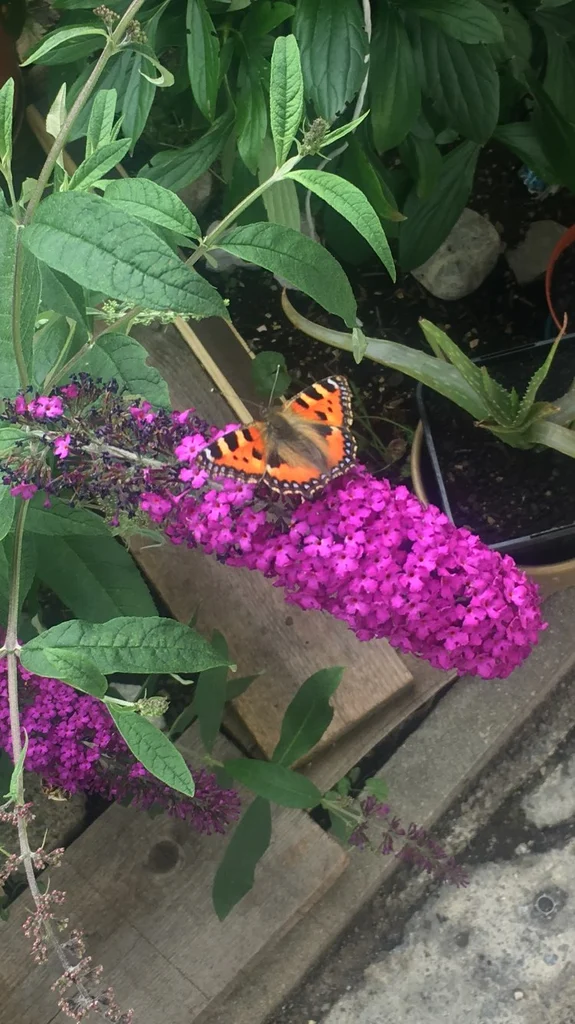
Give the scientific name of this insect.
Aglais urticae
